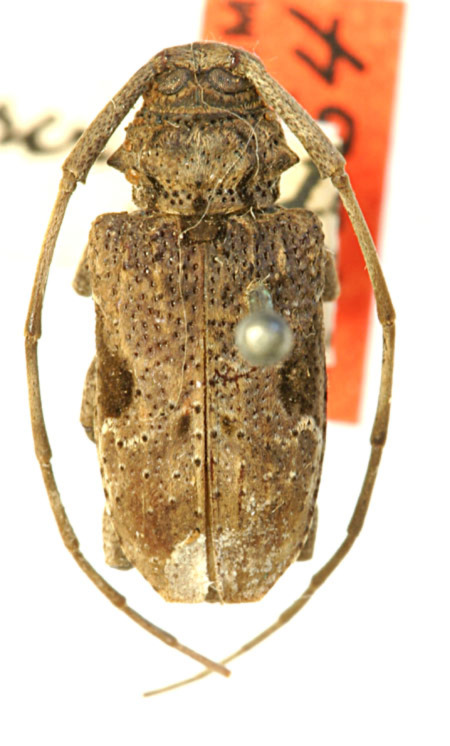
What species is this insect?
Lagochirus parvulus (also Lagocheirus araneiformis)
